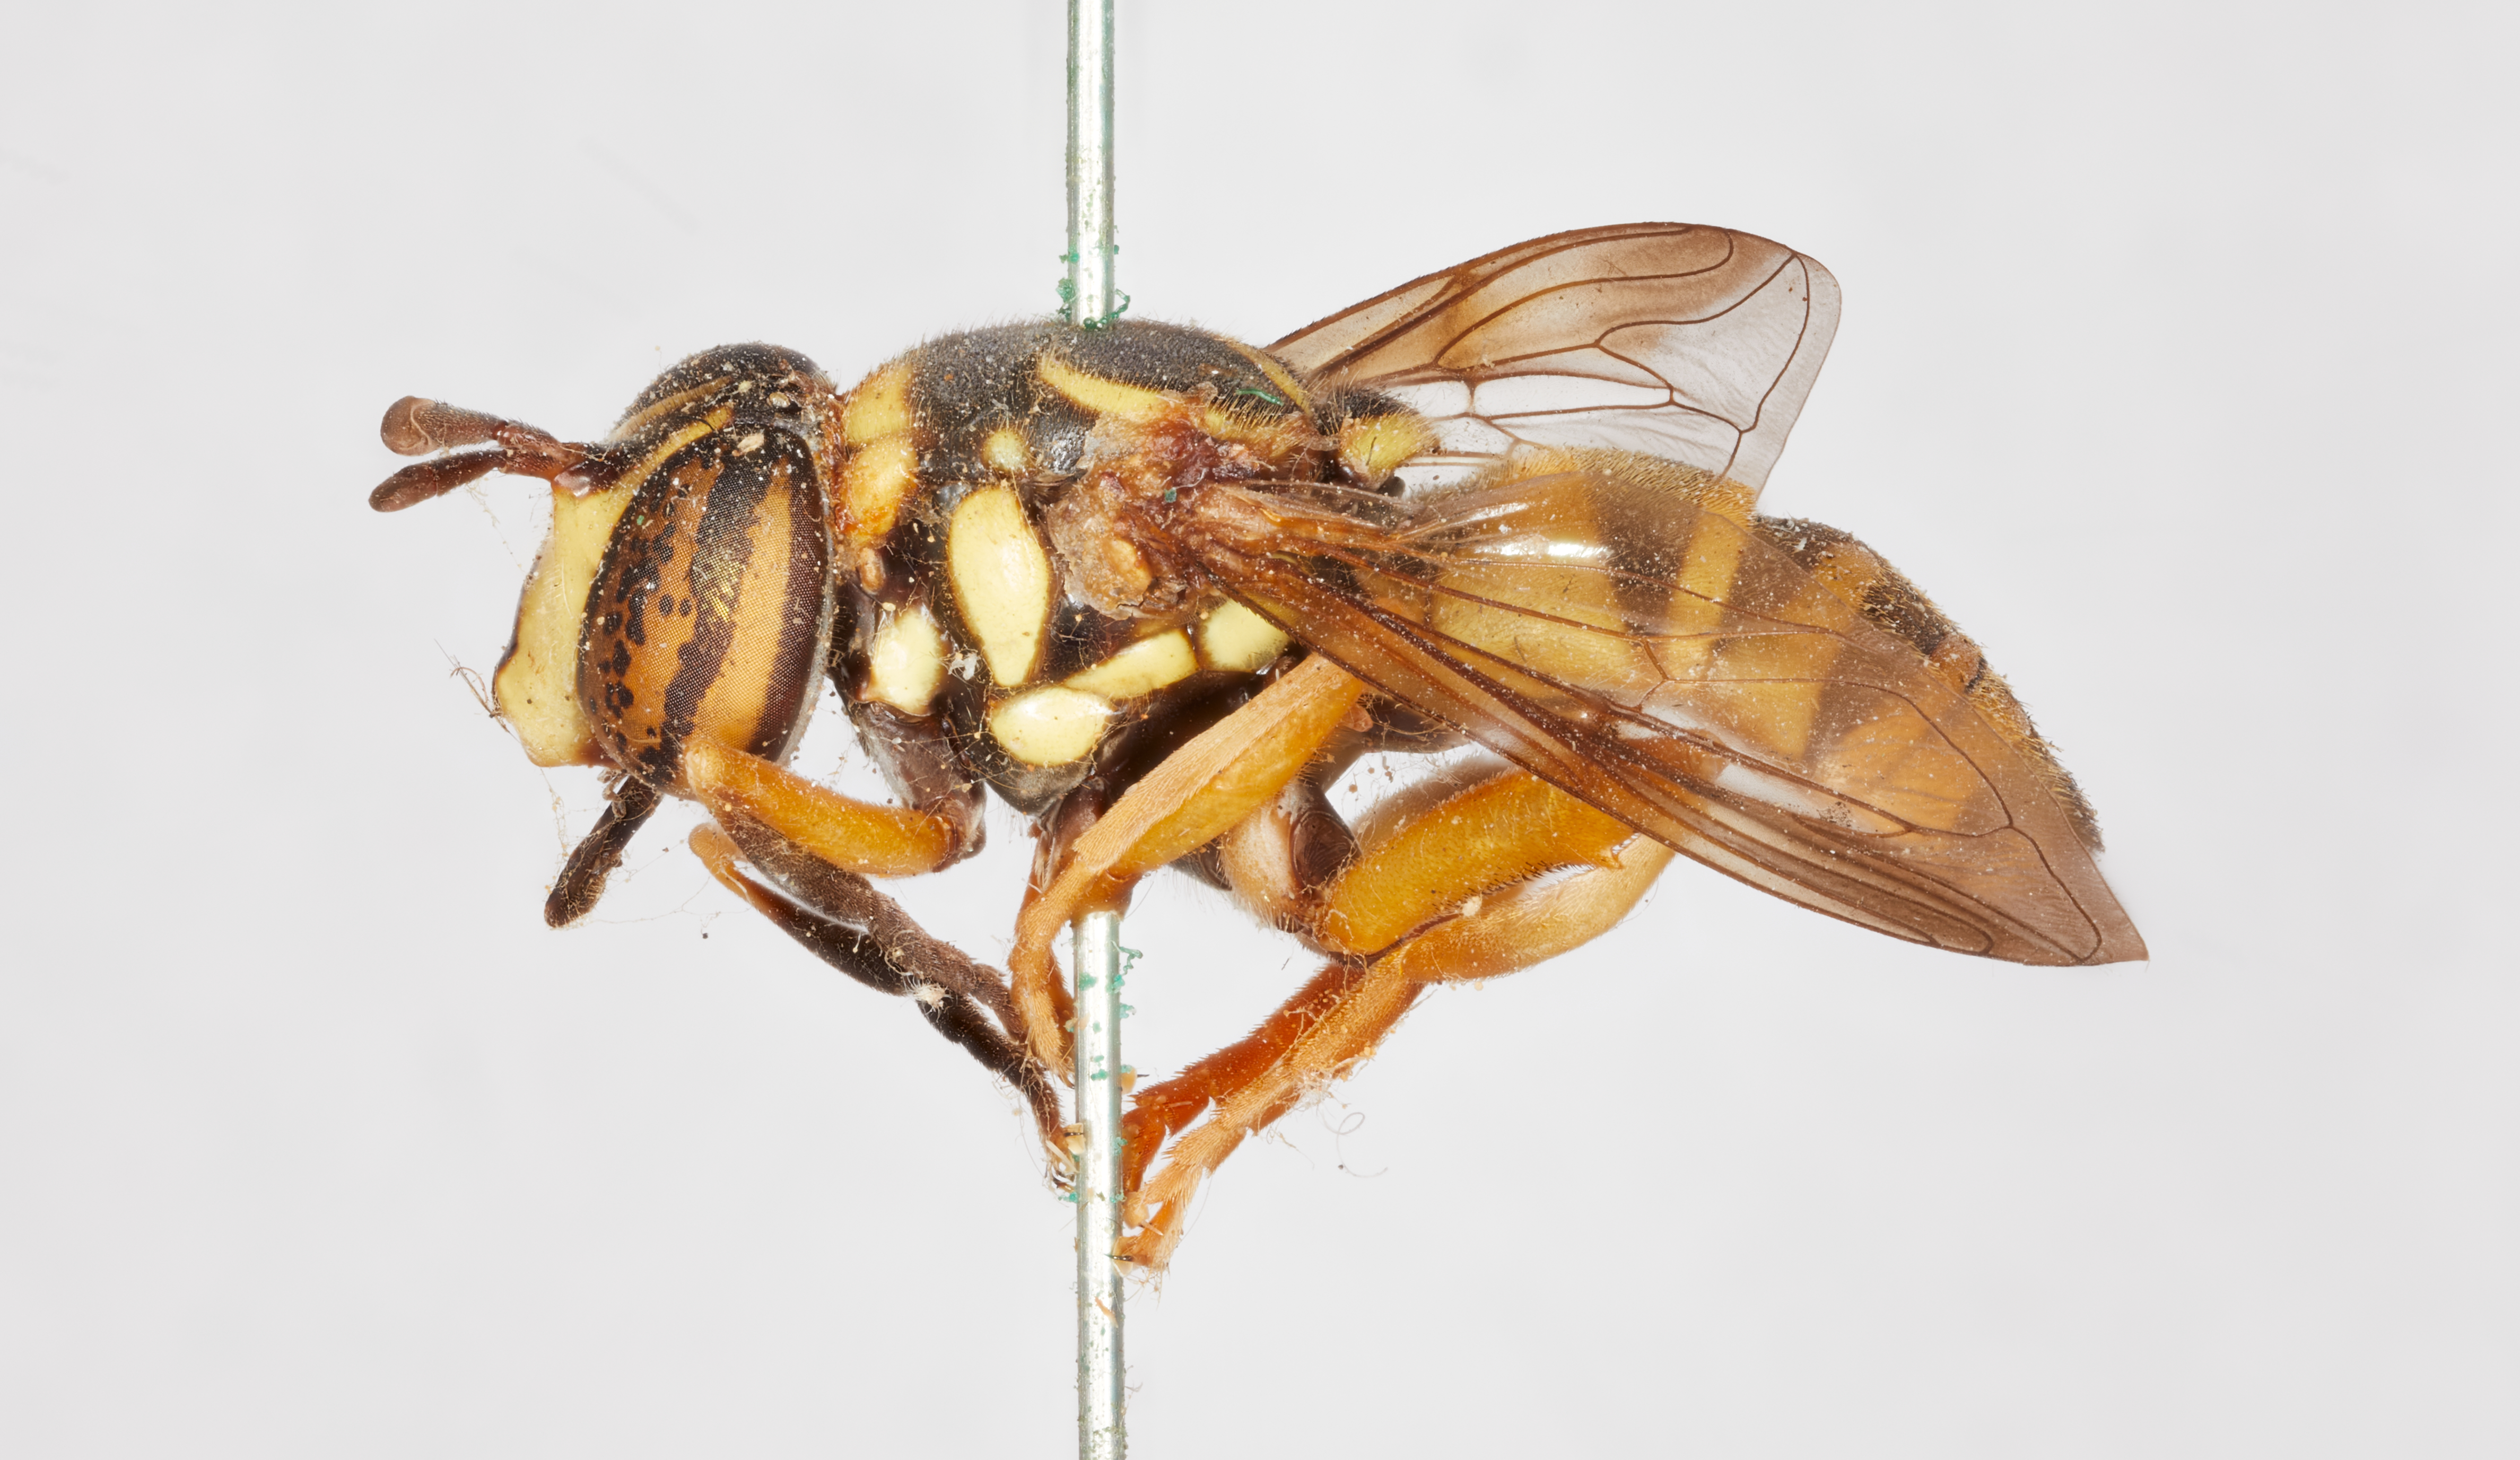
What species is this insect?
Spilomyia interupta
